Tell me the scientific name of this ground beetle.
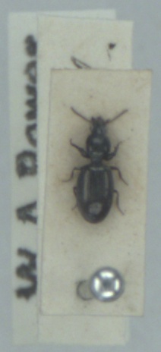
Dyschirius tristis
